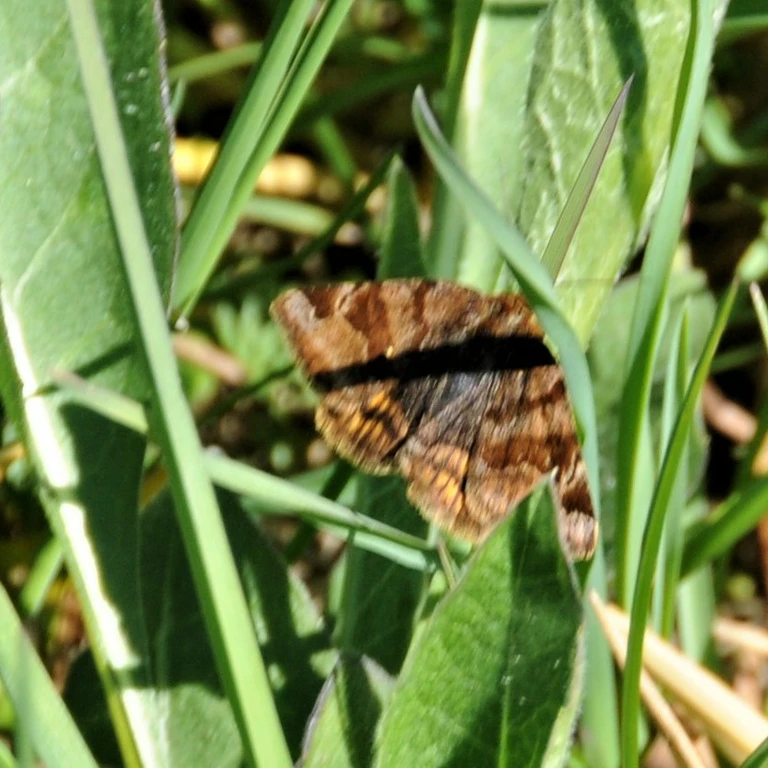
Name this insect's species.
Euclidia glyphica
